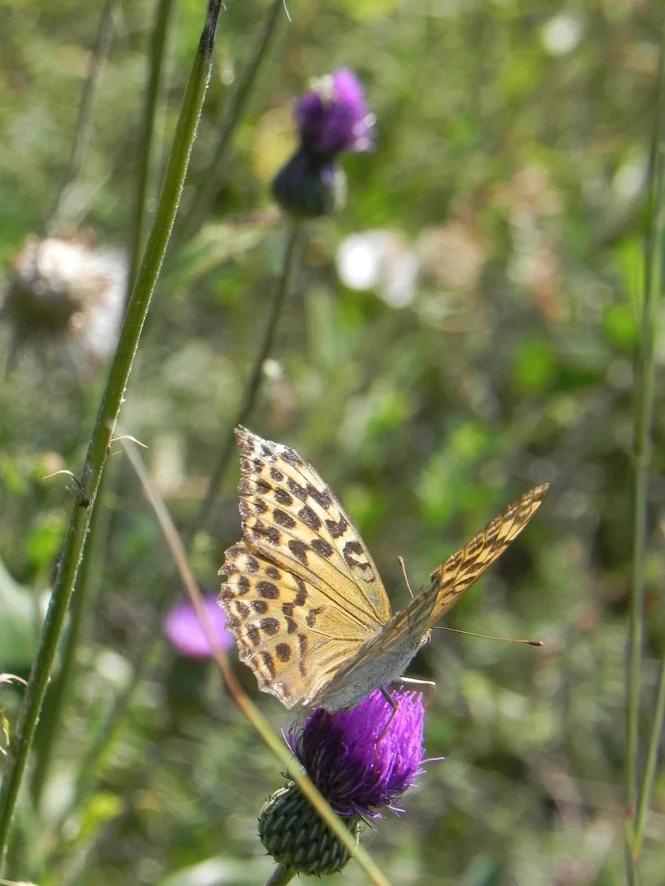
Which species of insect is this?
Argynnis paphia
